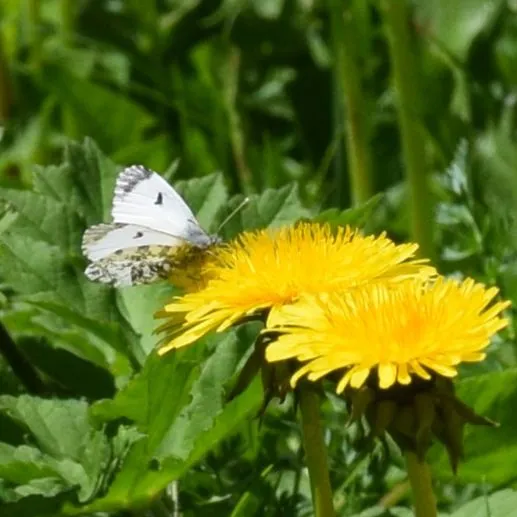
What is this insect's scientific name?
Anthocharis cardamines
